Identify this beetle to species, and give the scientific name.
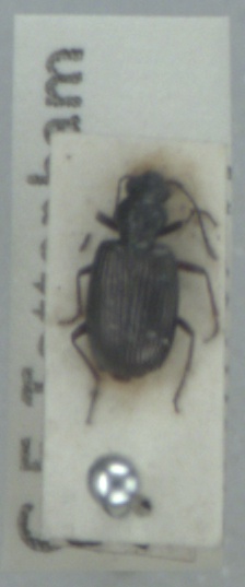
Bembidion punctulatum
